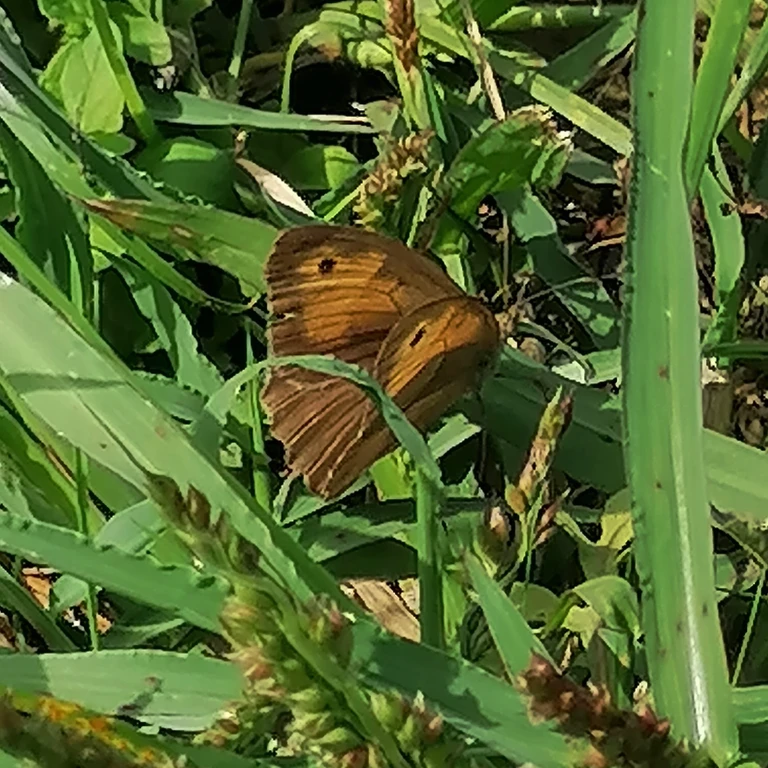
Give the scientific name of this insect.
Maniola jurtina
